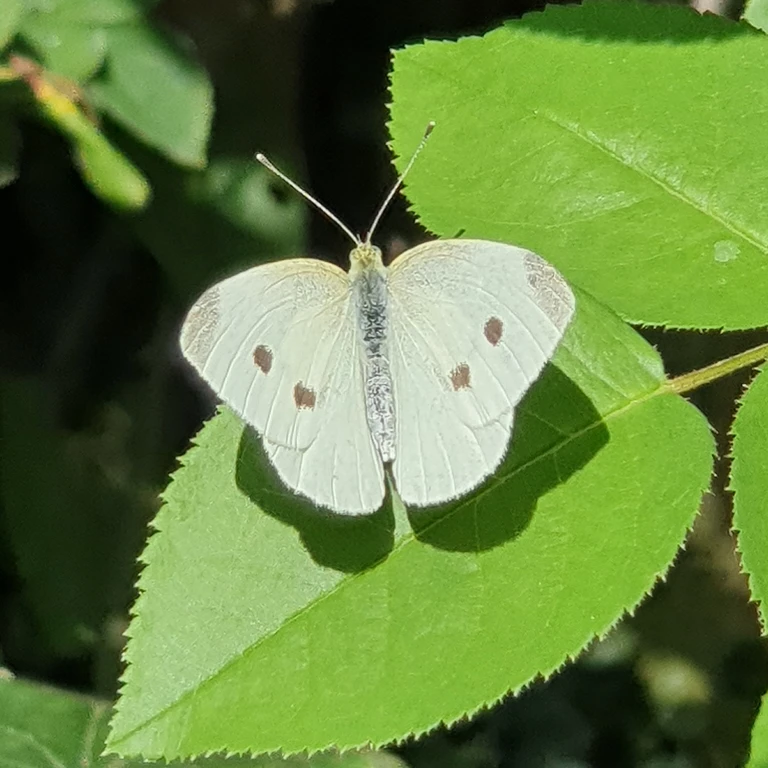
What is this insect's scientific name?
Pieris rapae
